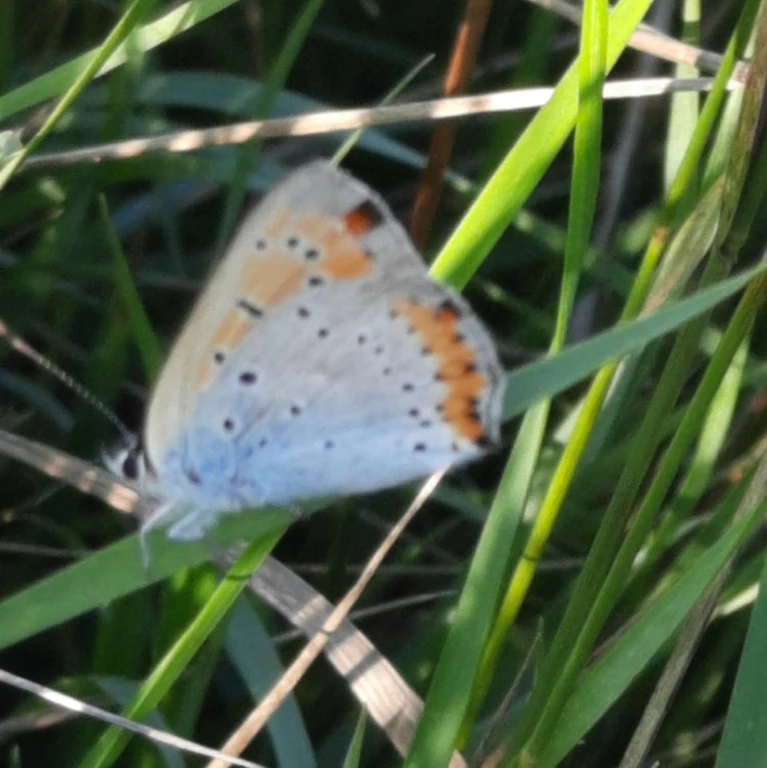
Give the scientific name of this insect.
Lycaena dispar
